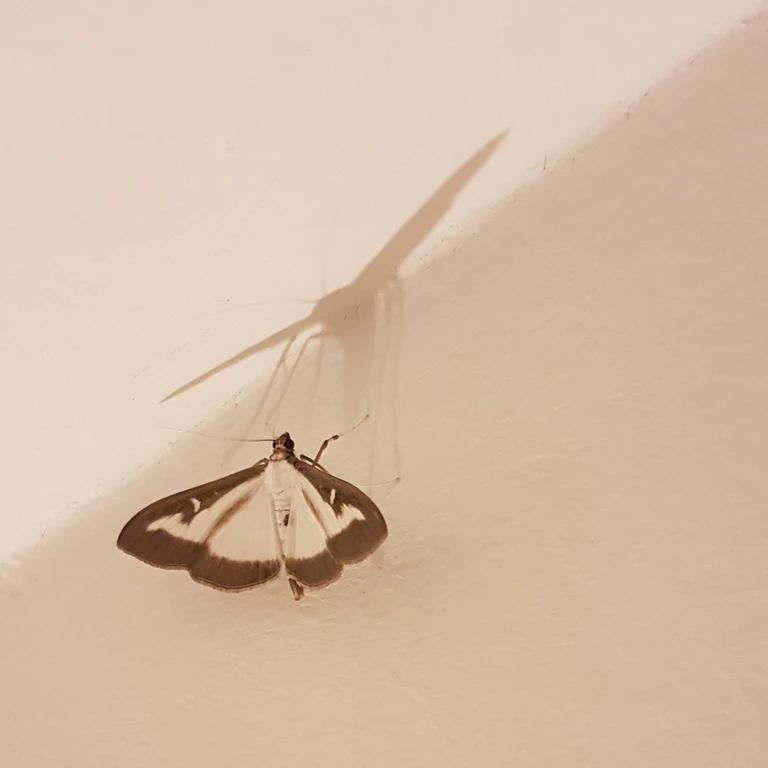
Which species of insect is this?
Cydalima perspectalis
